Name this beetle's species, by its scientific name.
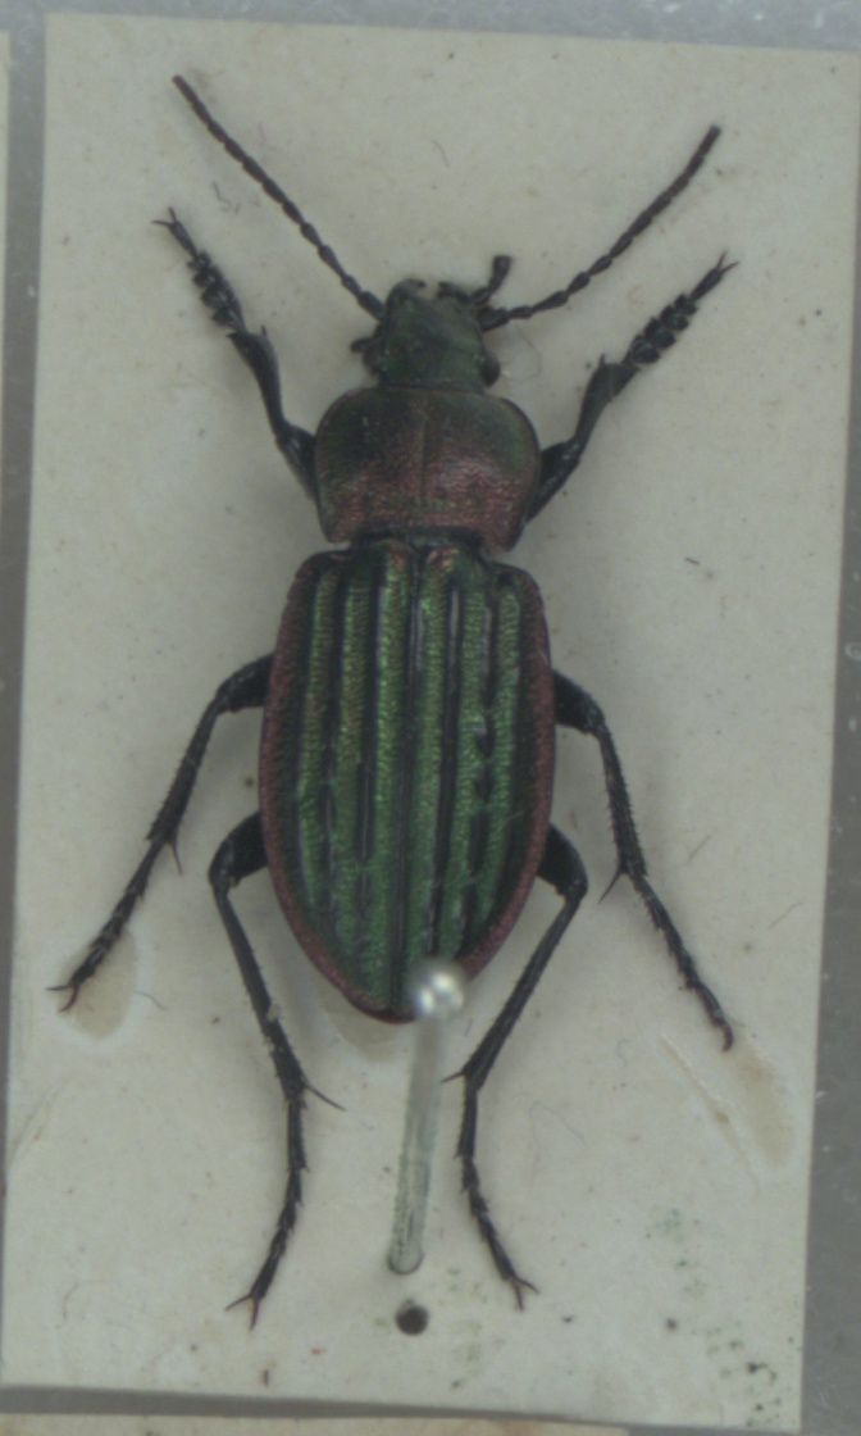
Carabus nitens
